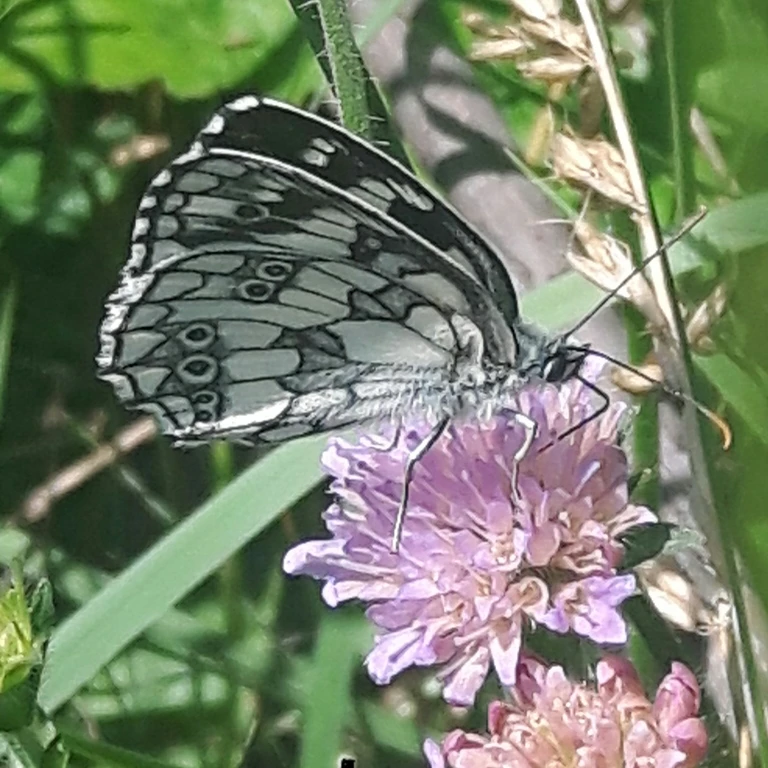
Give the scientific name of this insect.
Melanargia galathea
